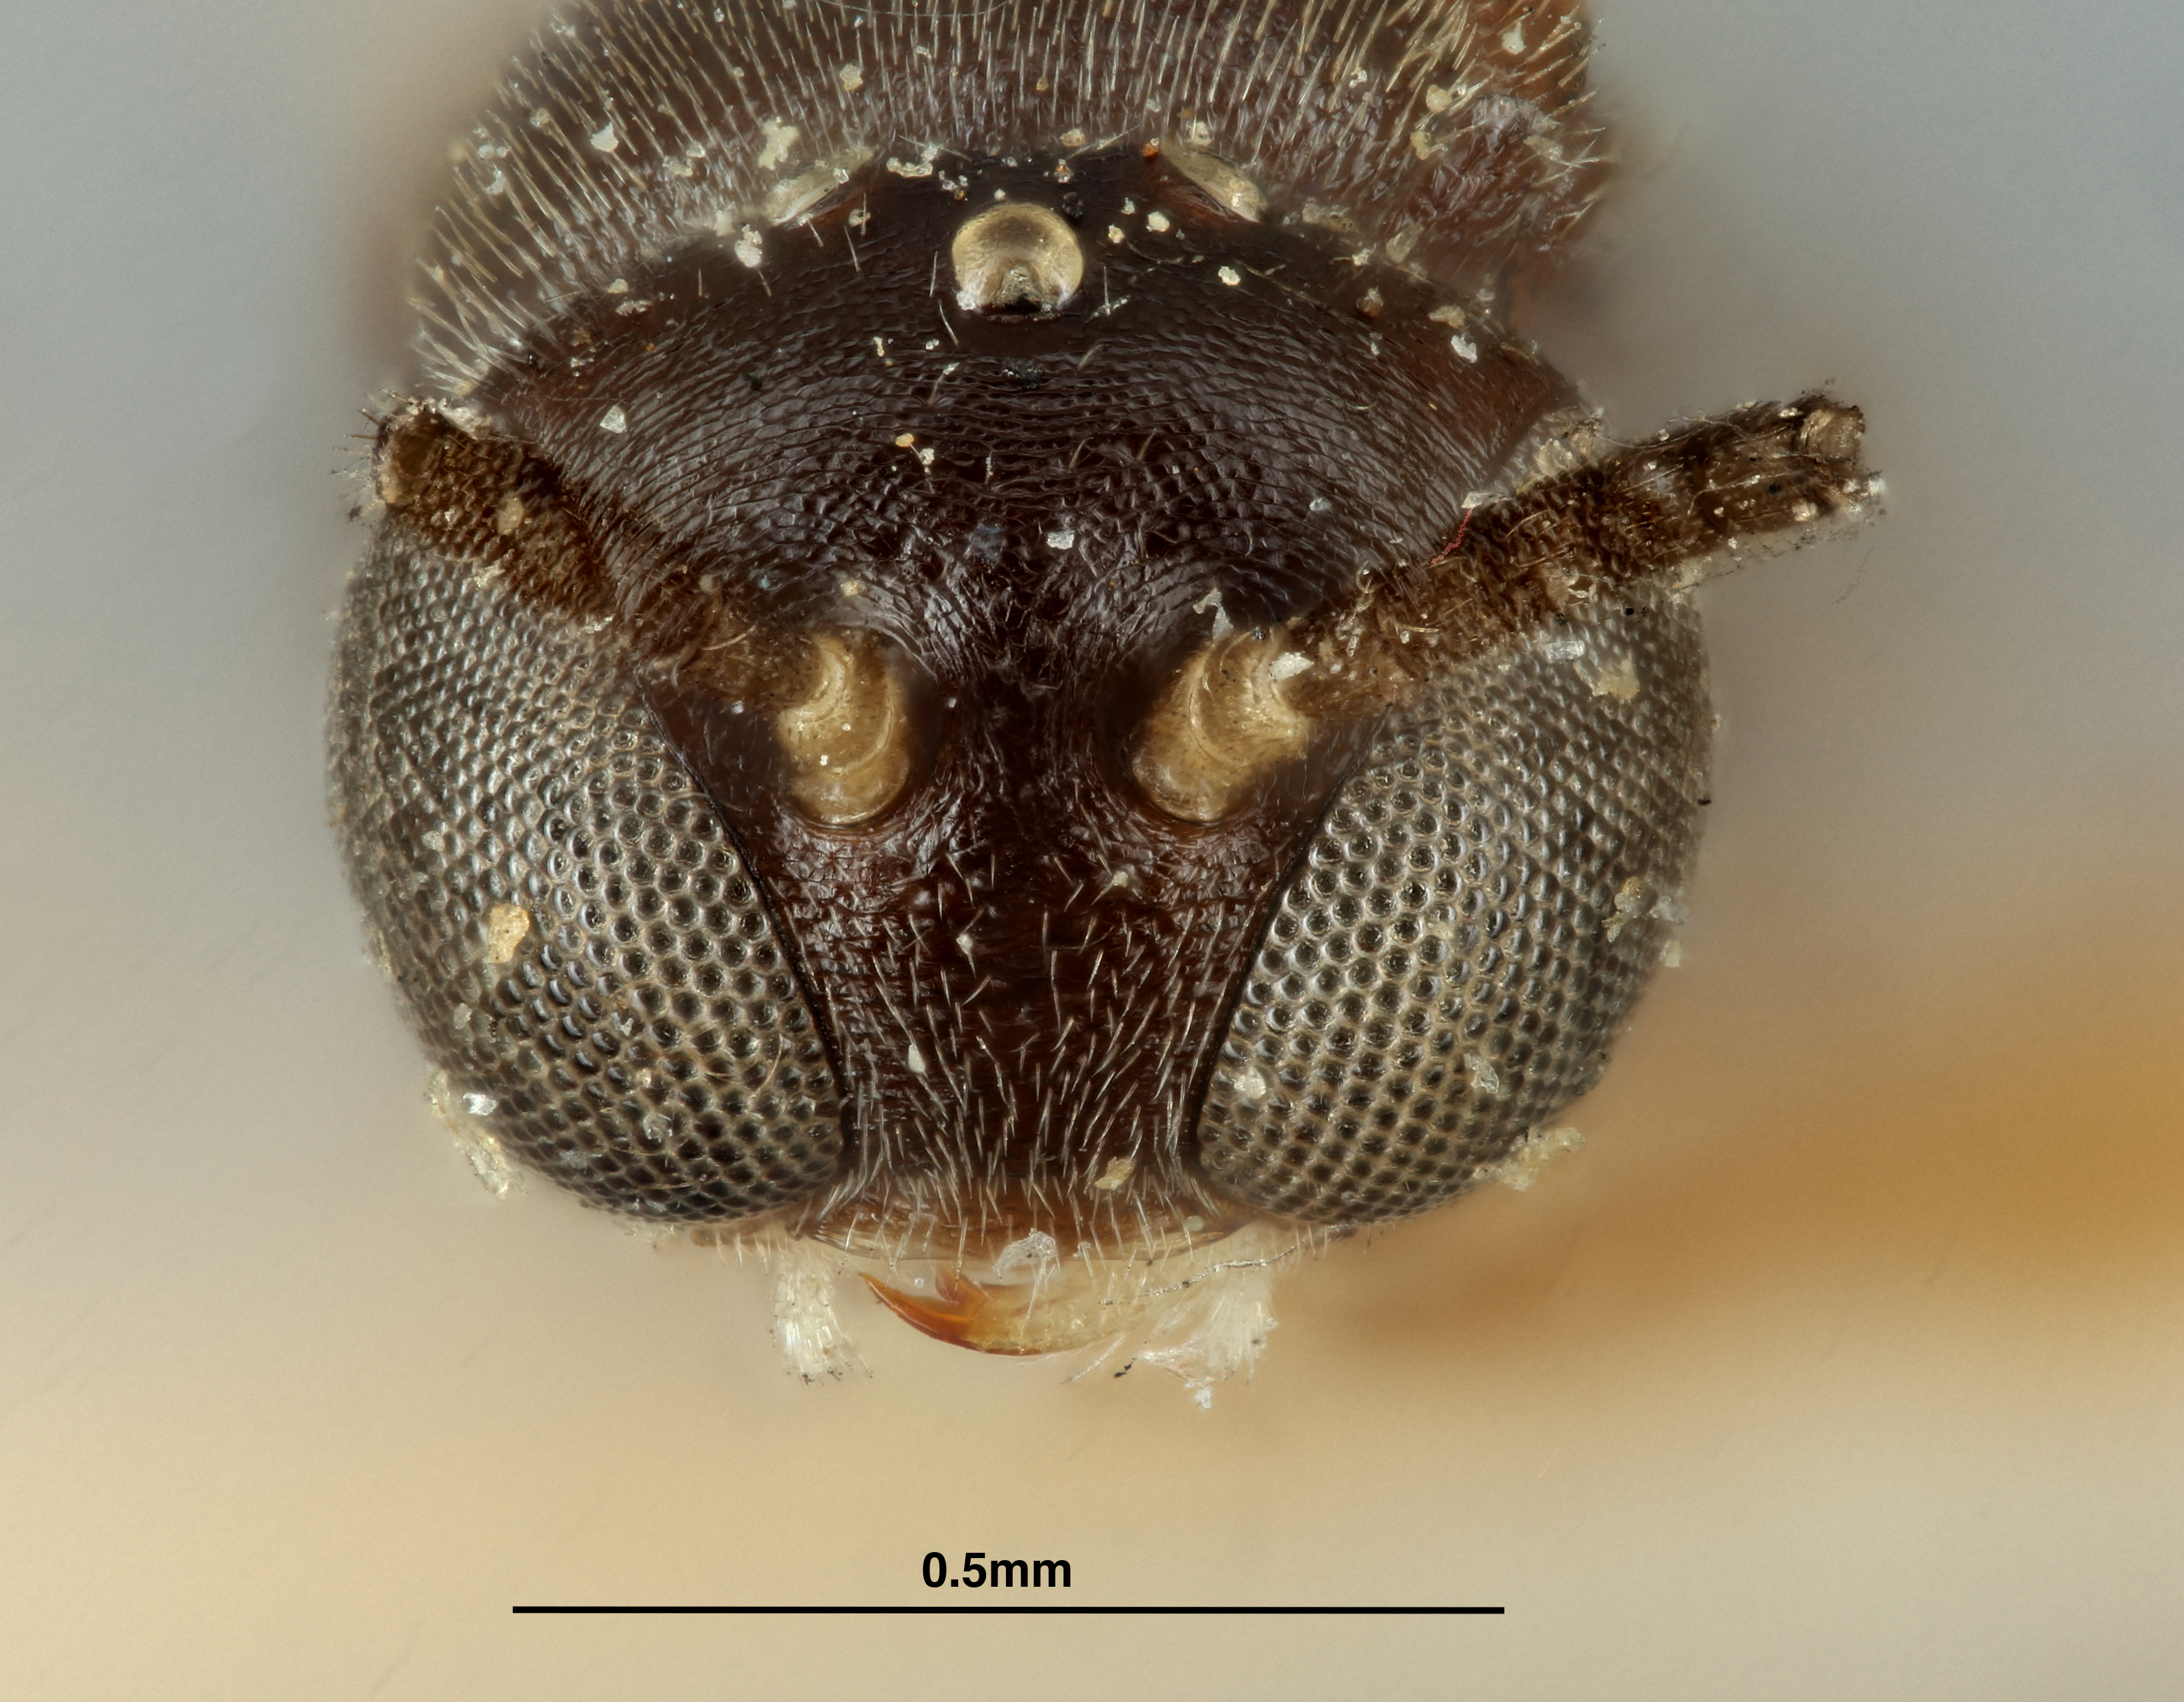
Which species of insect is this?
Elasmosoma schwarzi
